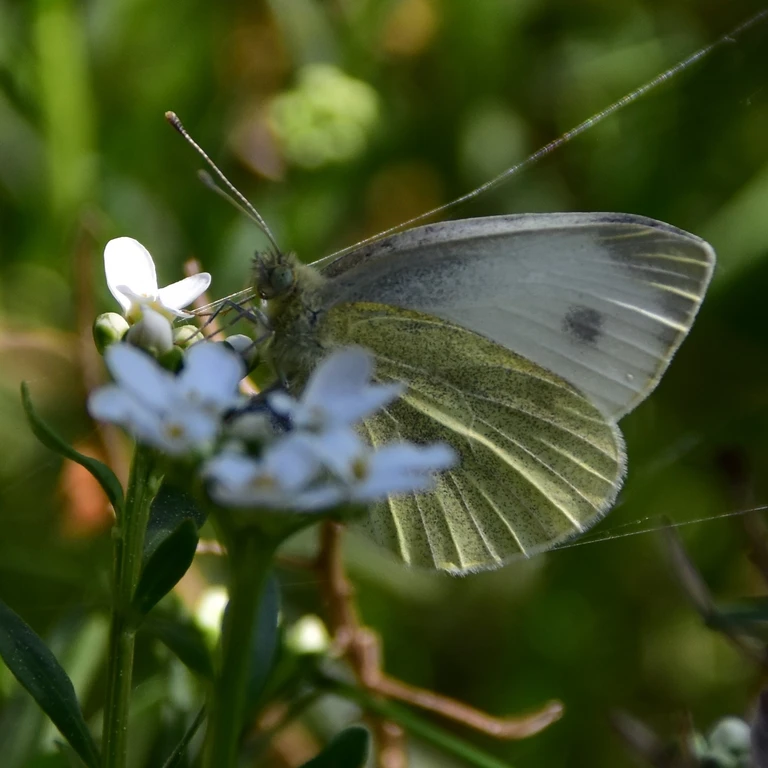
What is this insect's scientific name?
Pieris mannii
